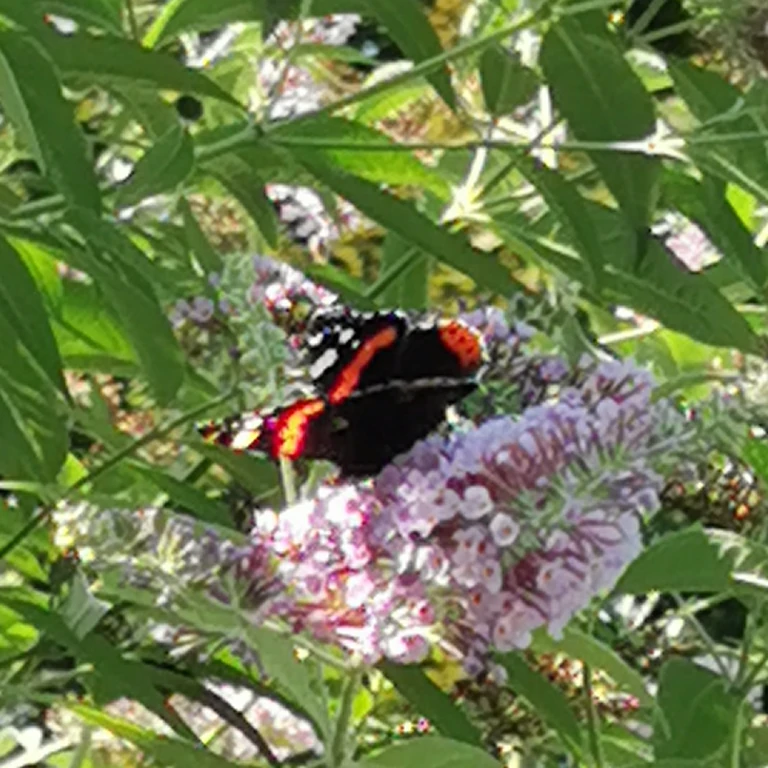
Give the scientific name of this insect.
Vanessa atalanta
